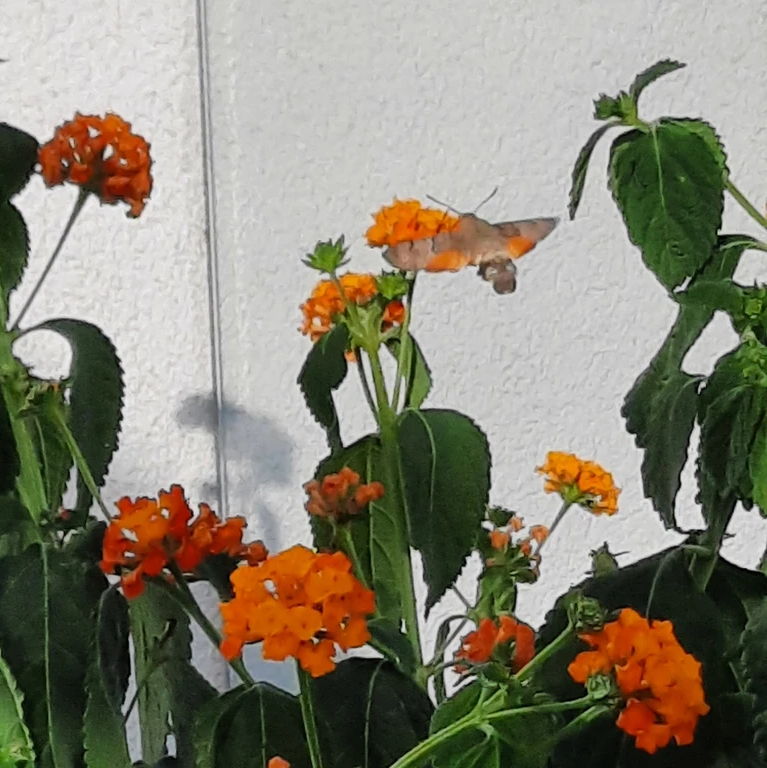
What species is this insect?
Macroglossum stellatarum
